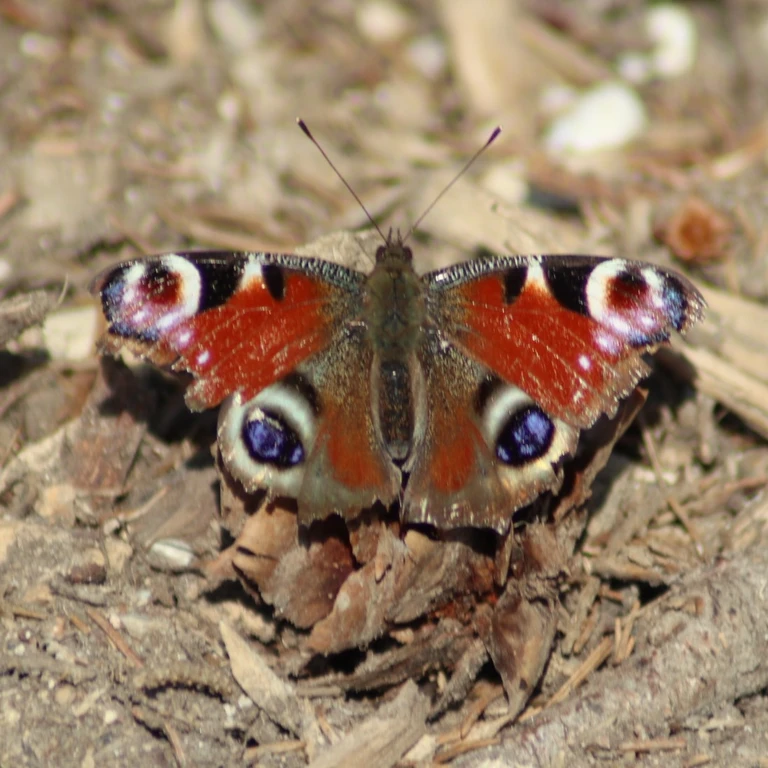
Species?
Aglais io
